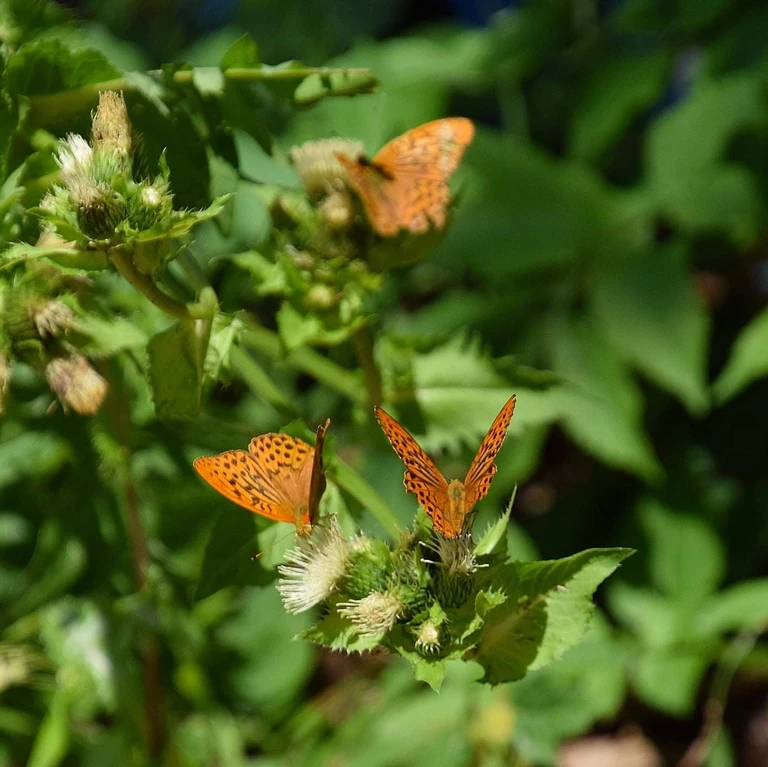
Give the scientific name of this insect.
Argynnis paphia
